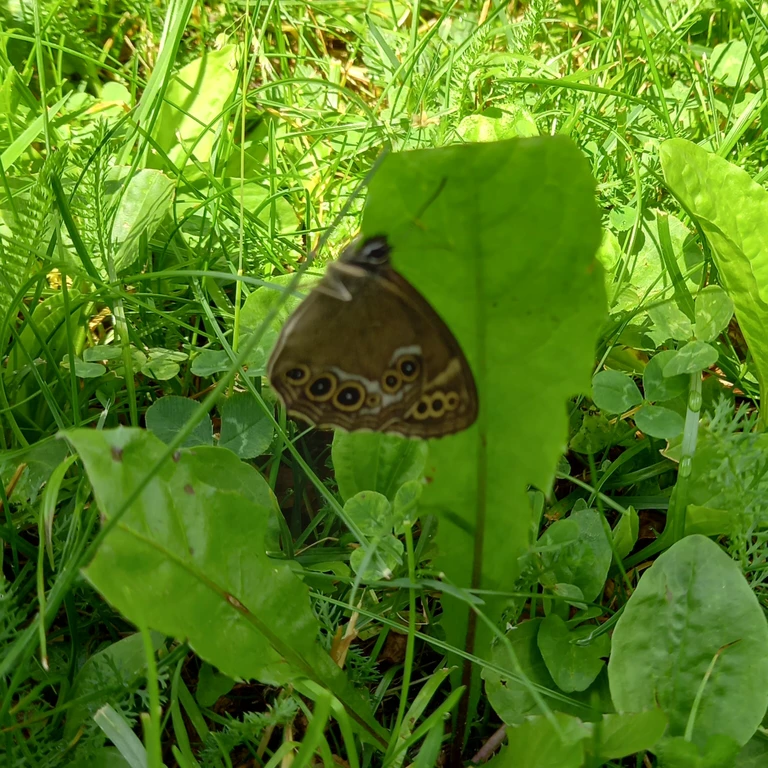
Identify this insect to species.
Lopinga achine (also Pararge achine)
